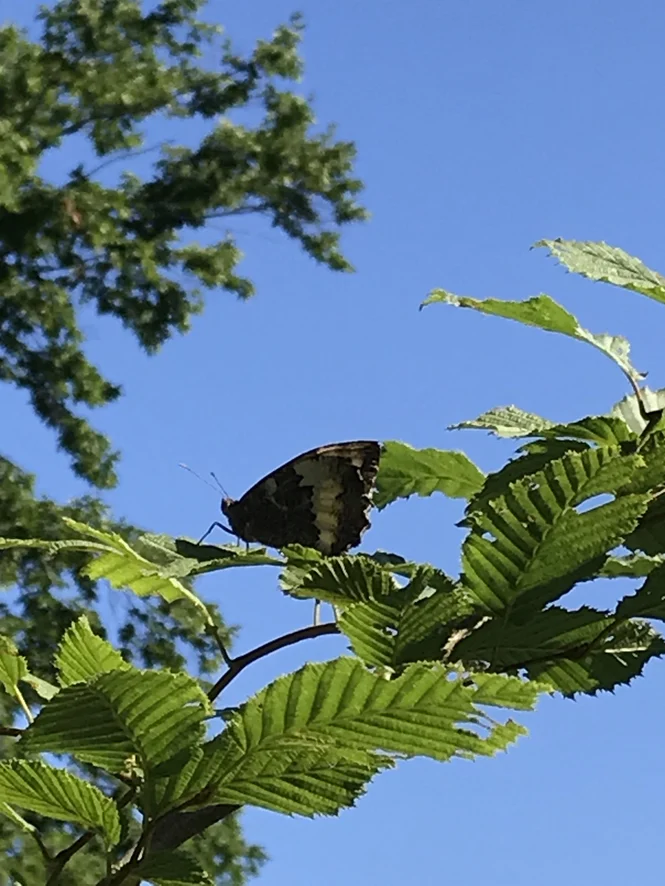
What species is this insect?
Brintesia circe
